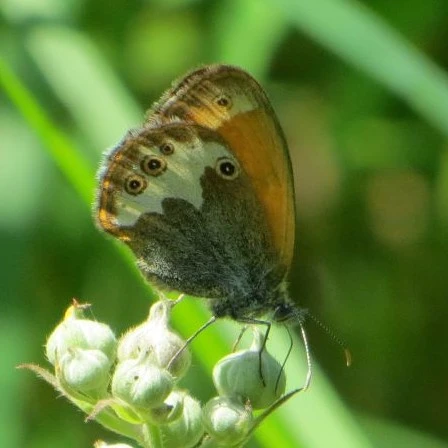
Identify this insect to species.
Coenonympha arcania
